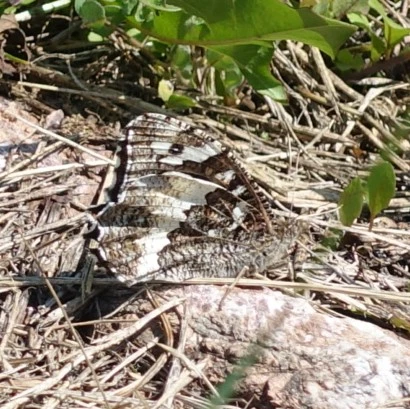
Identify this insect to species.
Brintesia circe
